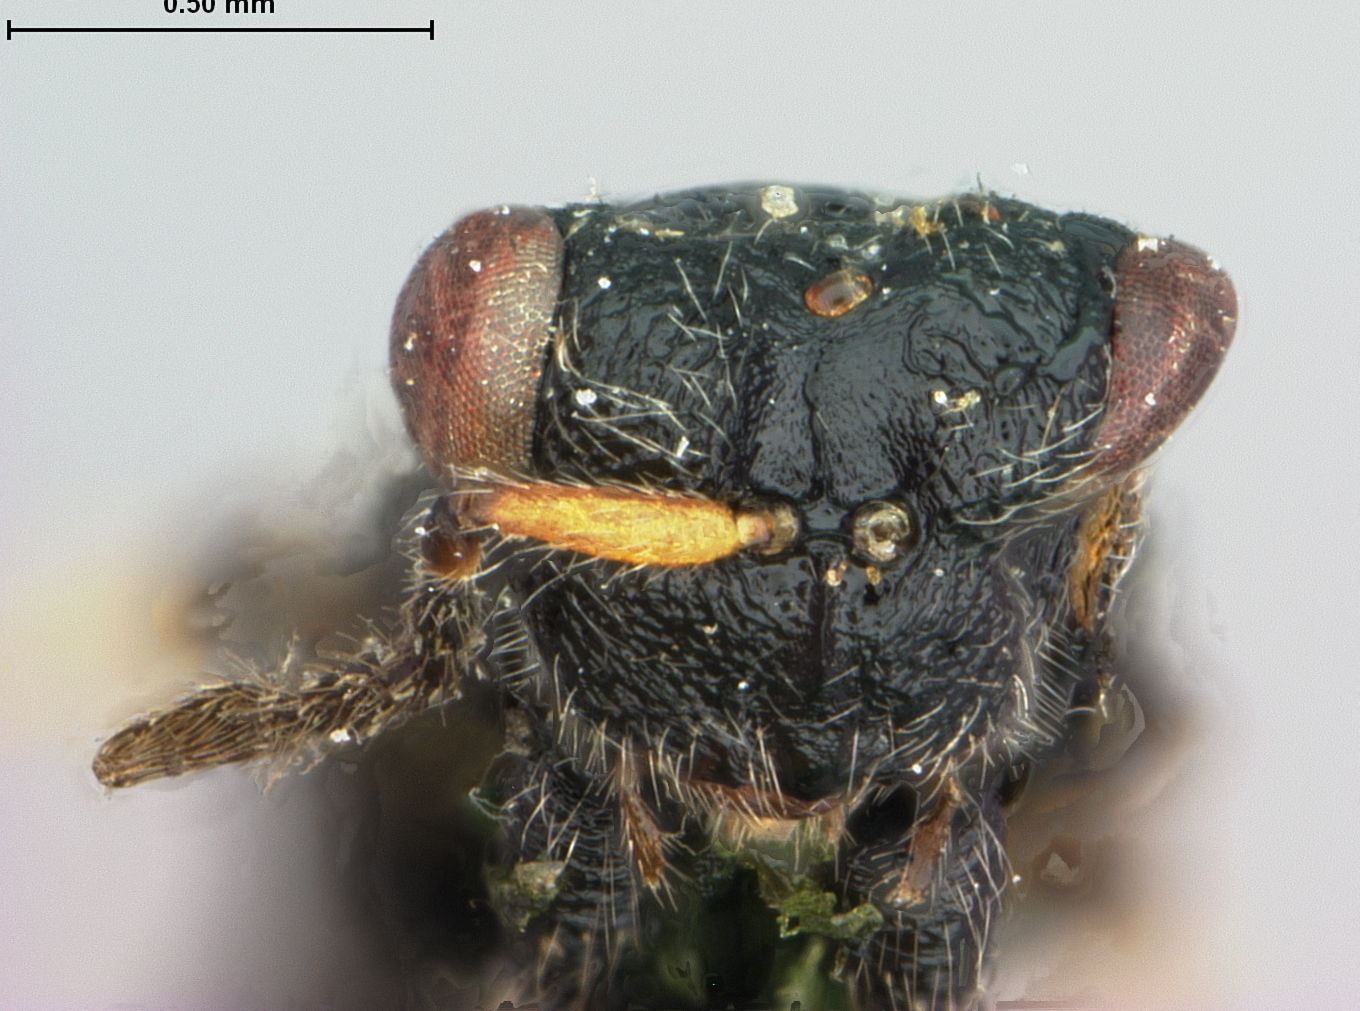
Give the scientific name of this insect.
Isosomorpha europae
